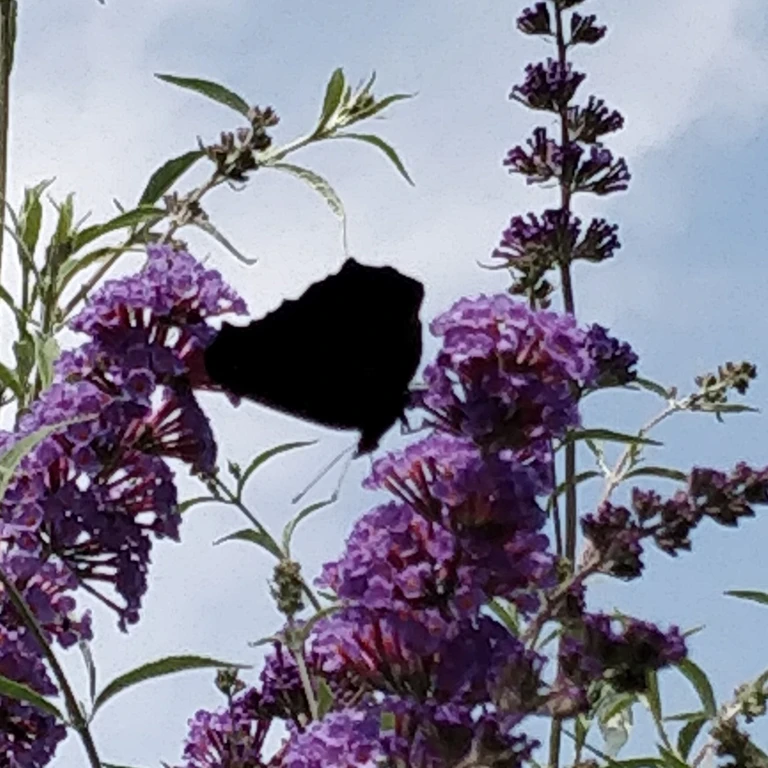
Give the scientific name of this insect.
Aglais io
